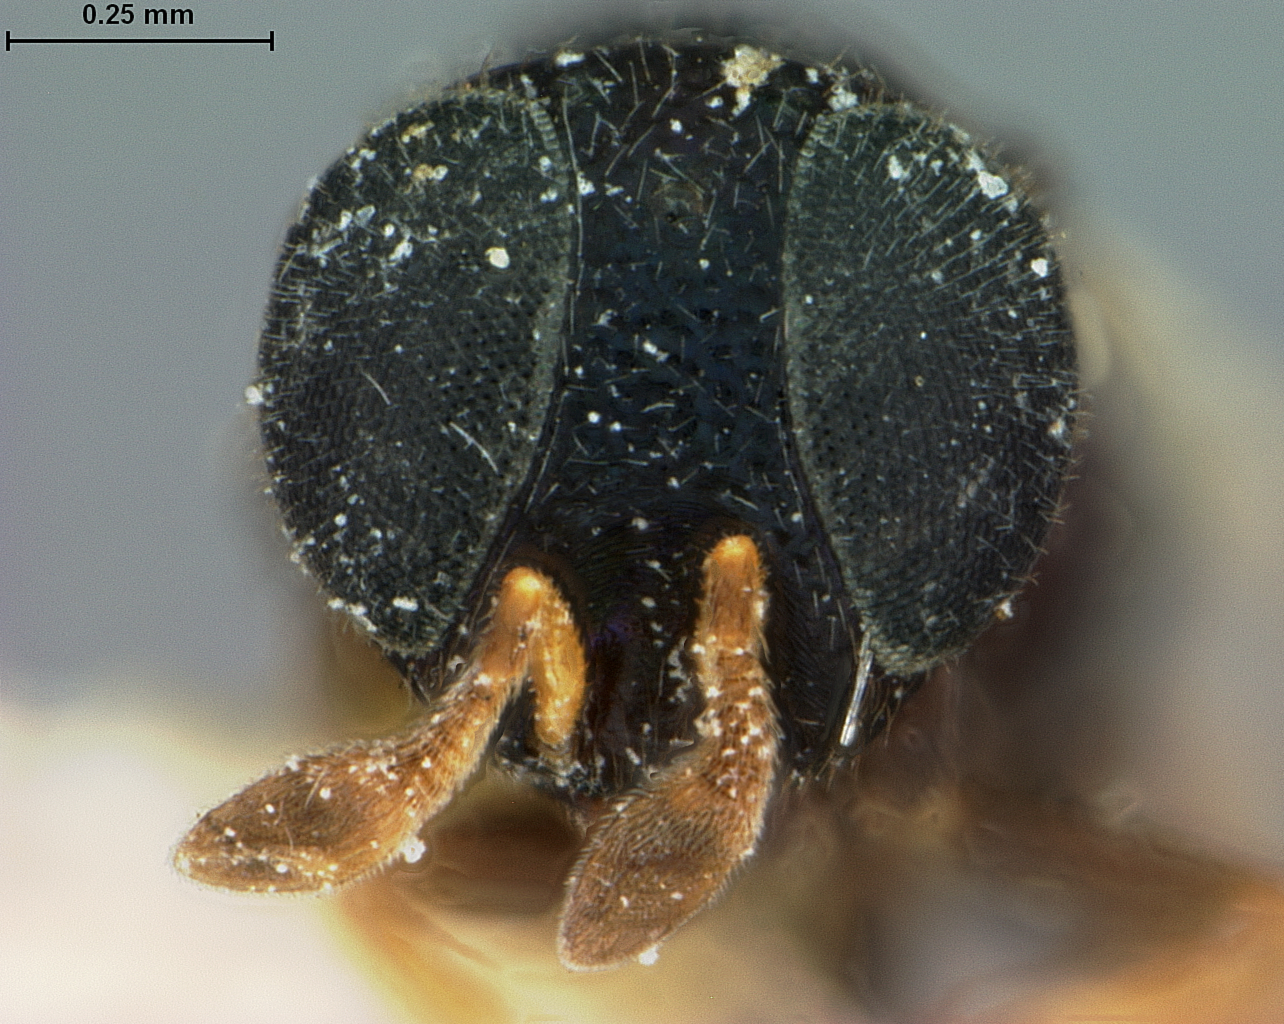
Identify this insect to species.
Coccophoctonus dactylopii
